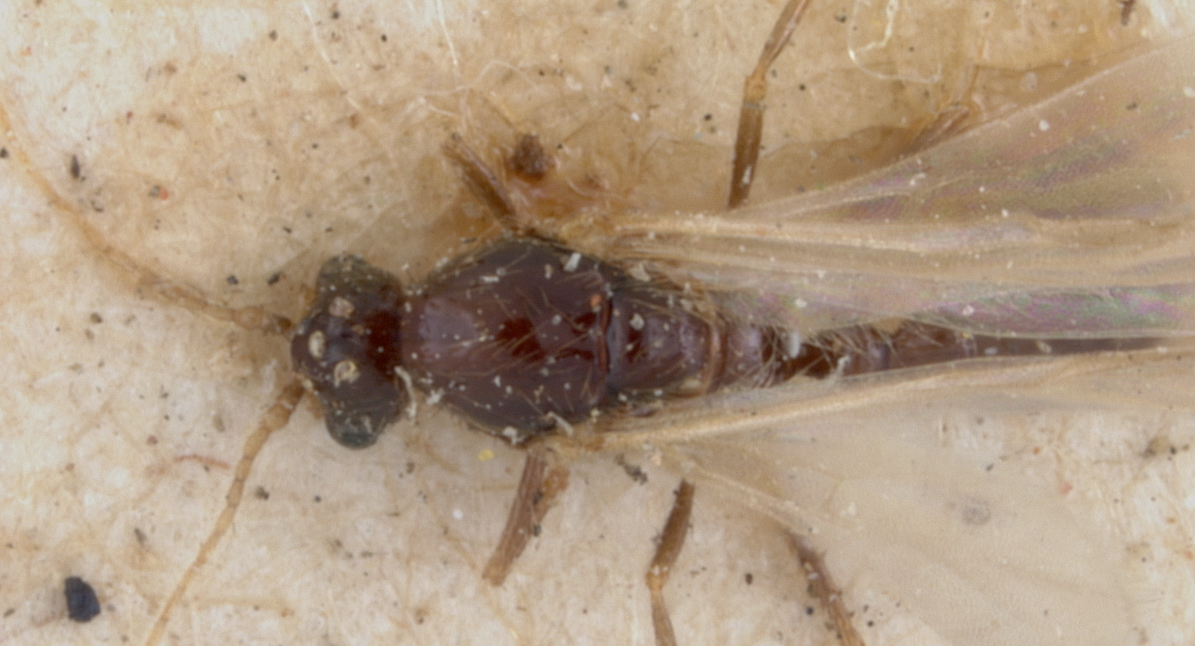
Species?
Solenopsis succinea
